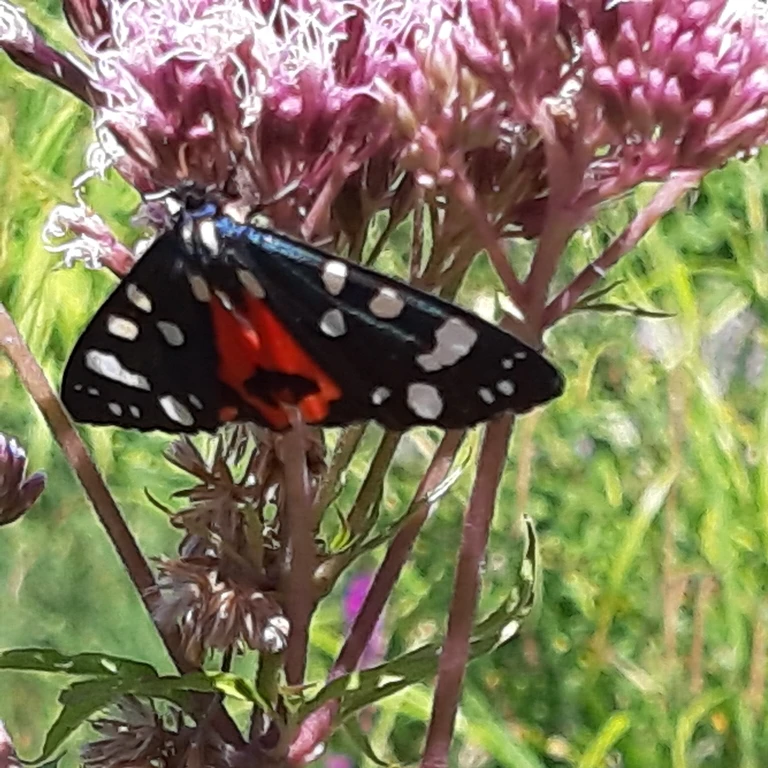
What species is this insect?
Callimorpha dominula
